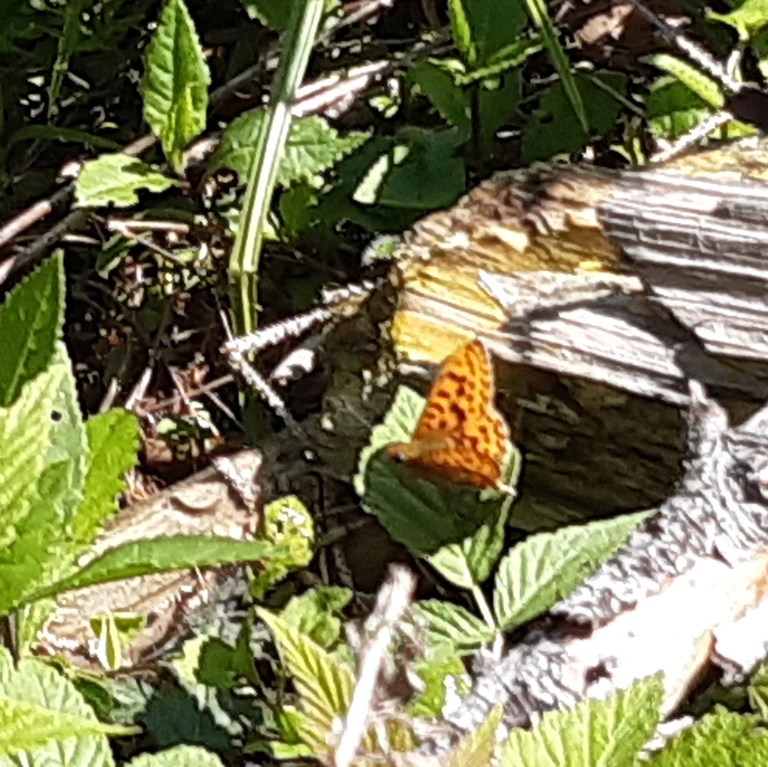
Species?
Boloria euphrosyne (also Clossiana euphrosyne)
